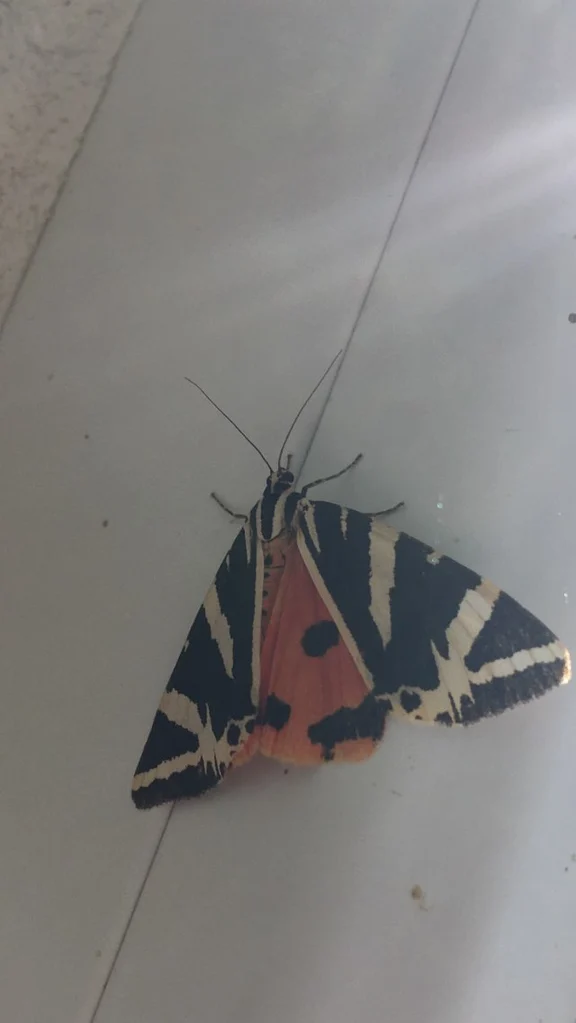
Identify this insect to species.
Euplagia quadripunctaria
